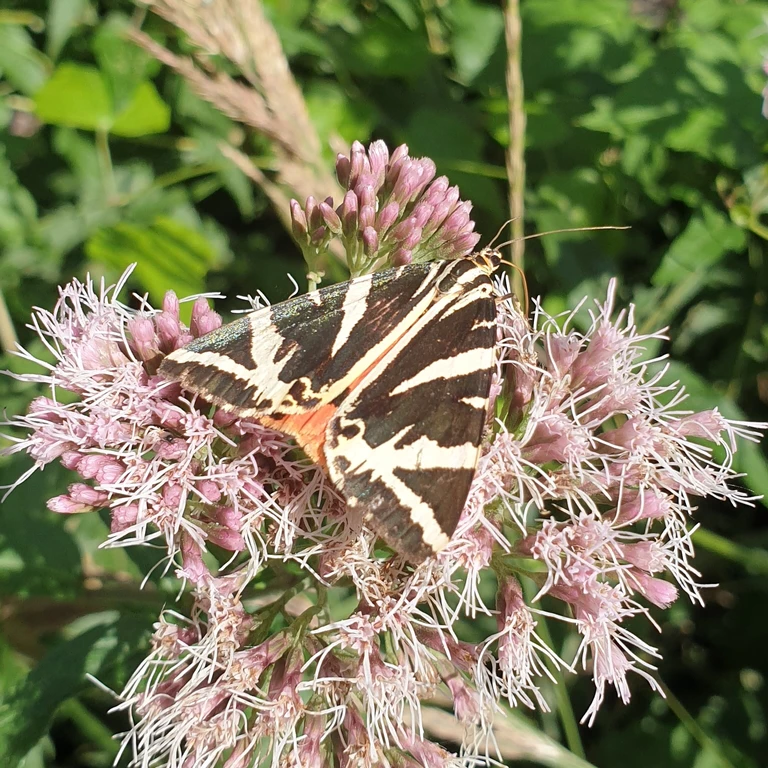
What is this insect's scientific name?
Euplagia quadripunctaria
